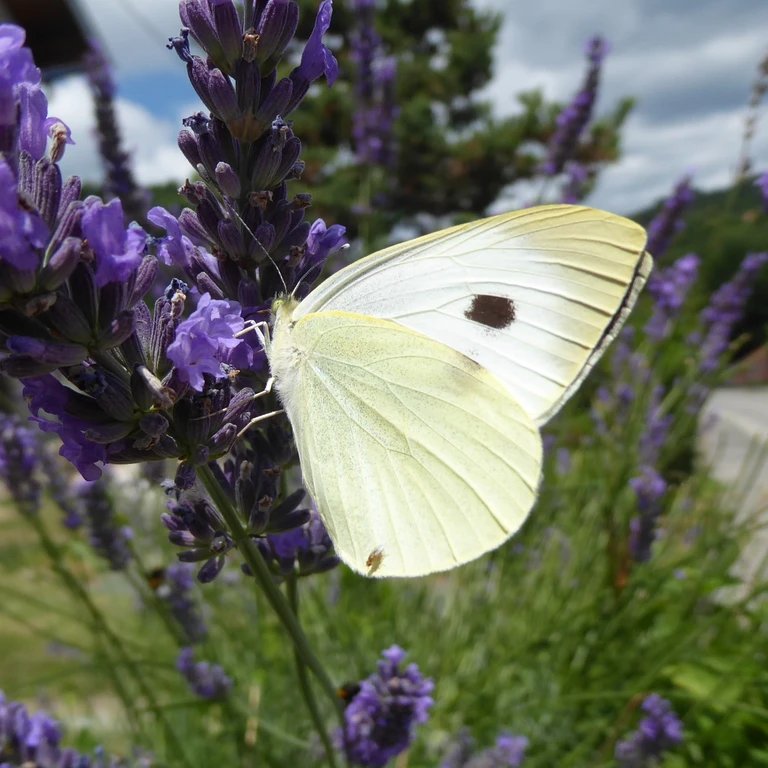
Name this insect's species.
Pieris brassicae
